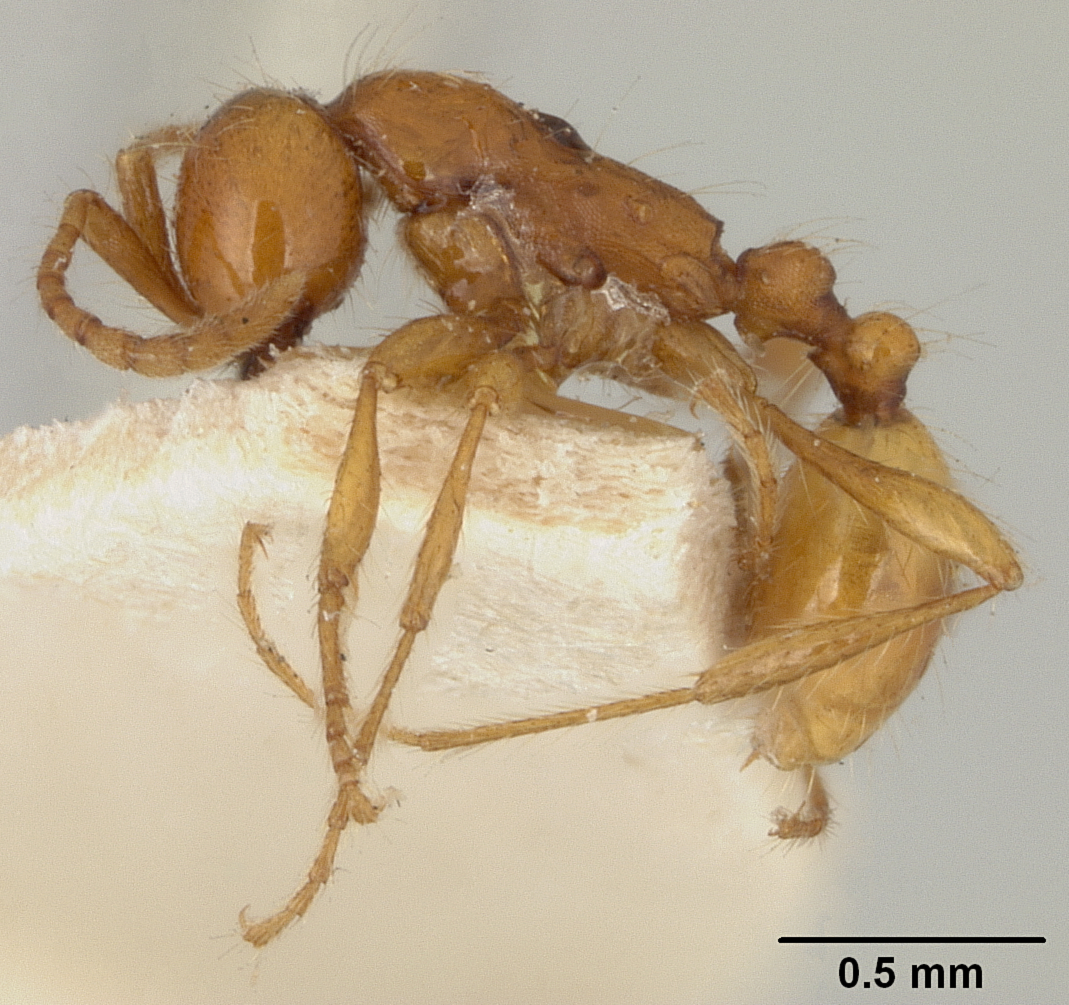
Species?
Aenictus eugenii
